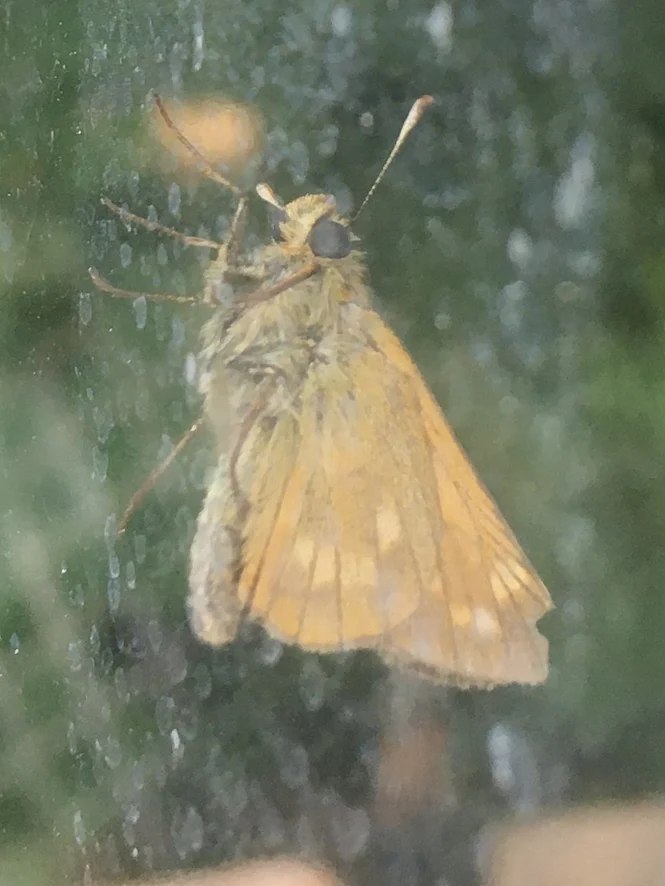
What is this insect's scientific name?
Ochlodes sylvanus (also Ochlodes venata)
